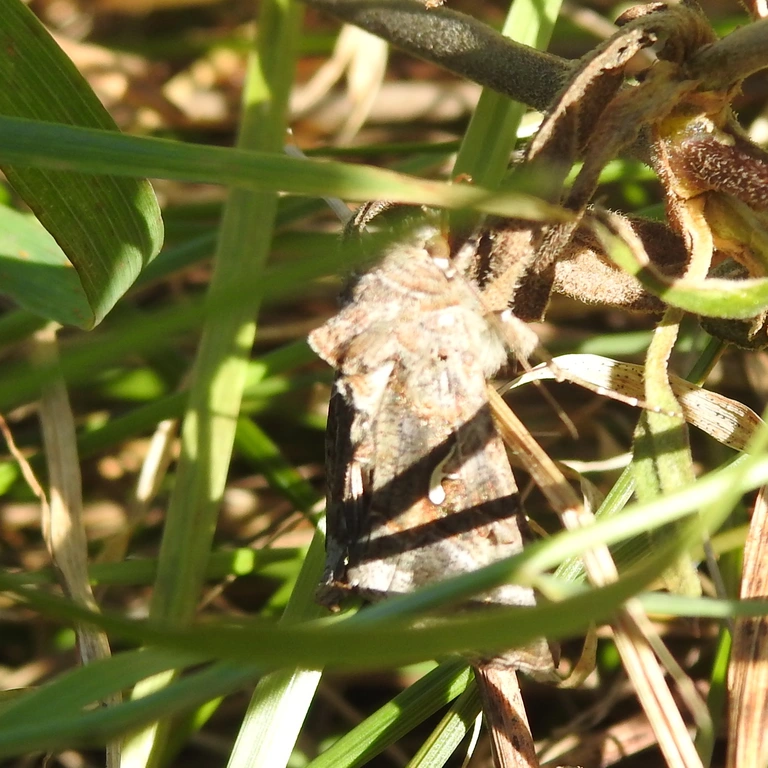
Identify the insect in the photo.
Autographa gamma
